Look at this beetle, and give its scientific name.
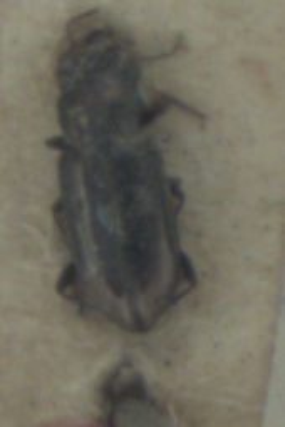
Notiophilus biguttatus
